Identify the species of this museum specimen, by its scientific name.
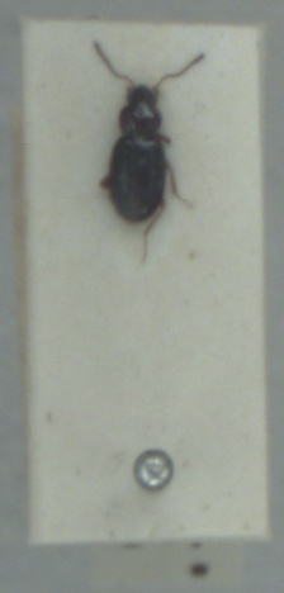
Bembidion obtusum
